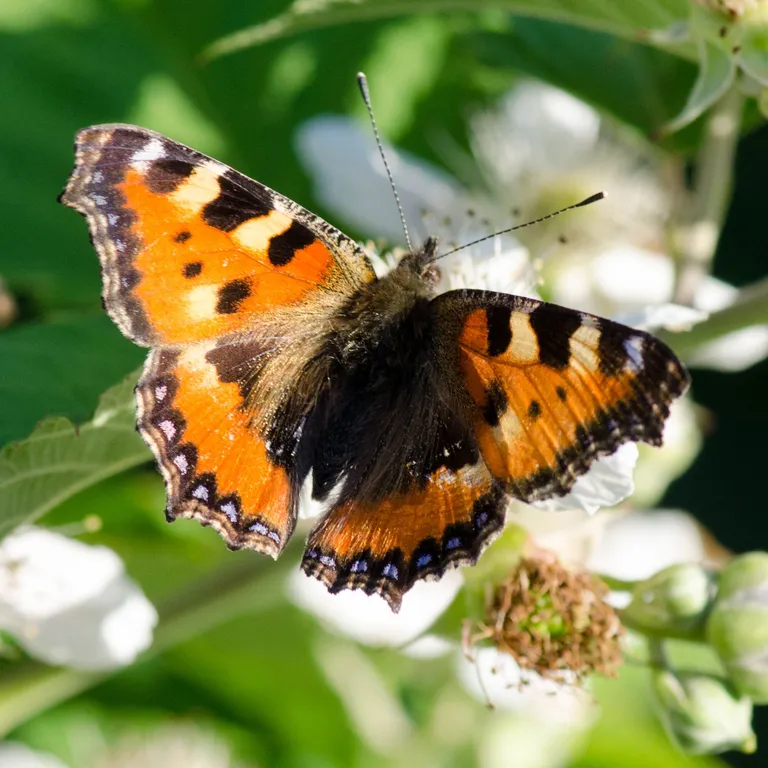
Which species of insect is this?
Aglais urticae
